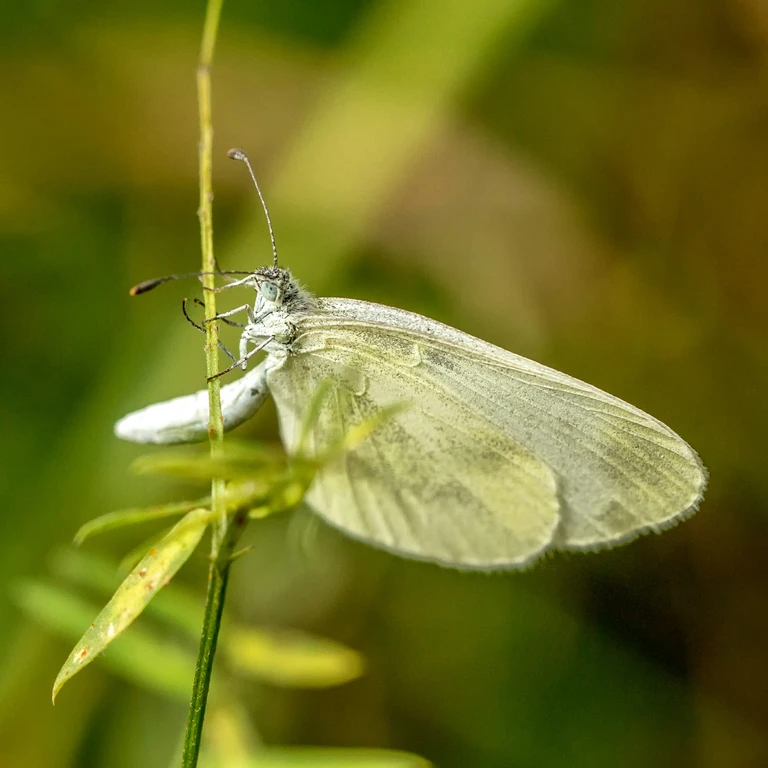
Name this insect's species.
Leptidea sinapis/juvernica
